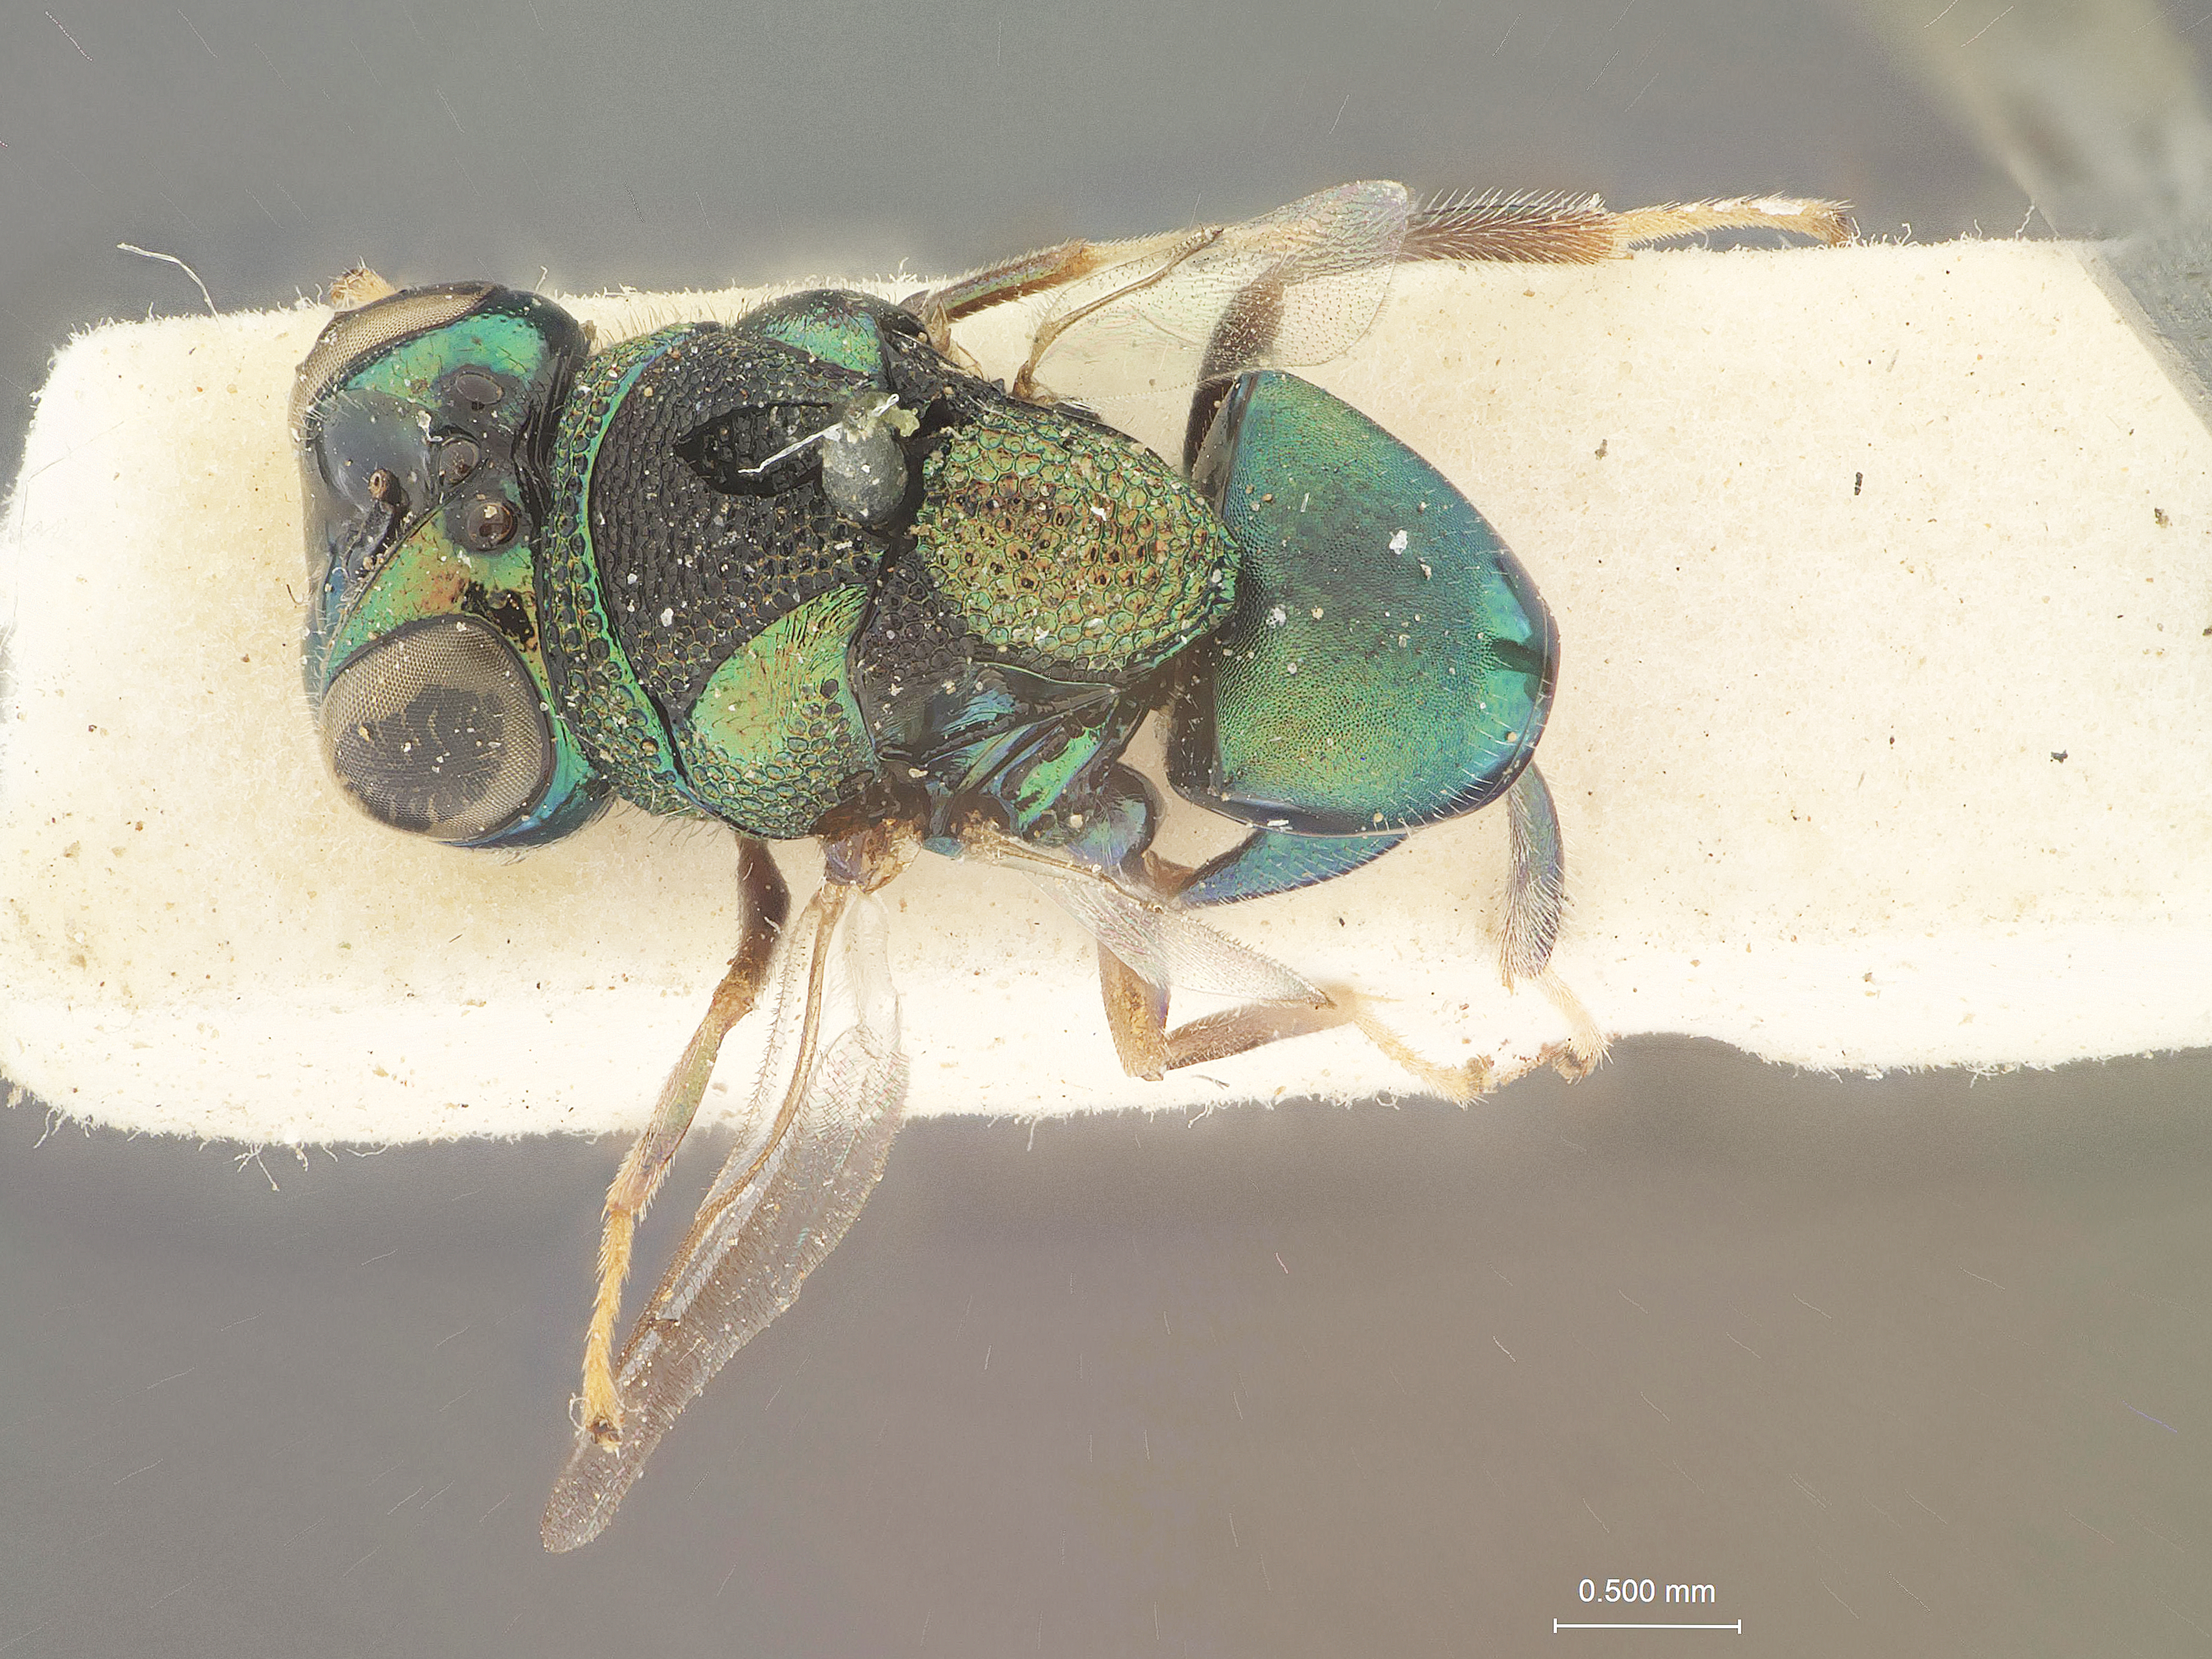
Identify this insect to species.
Perilampus birmanus
